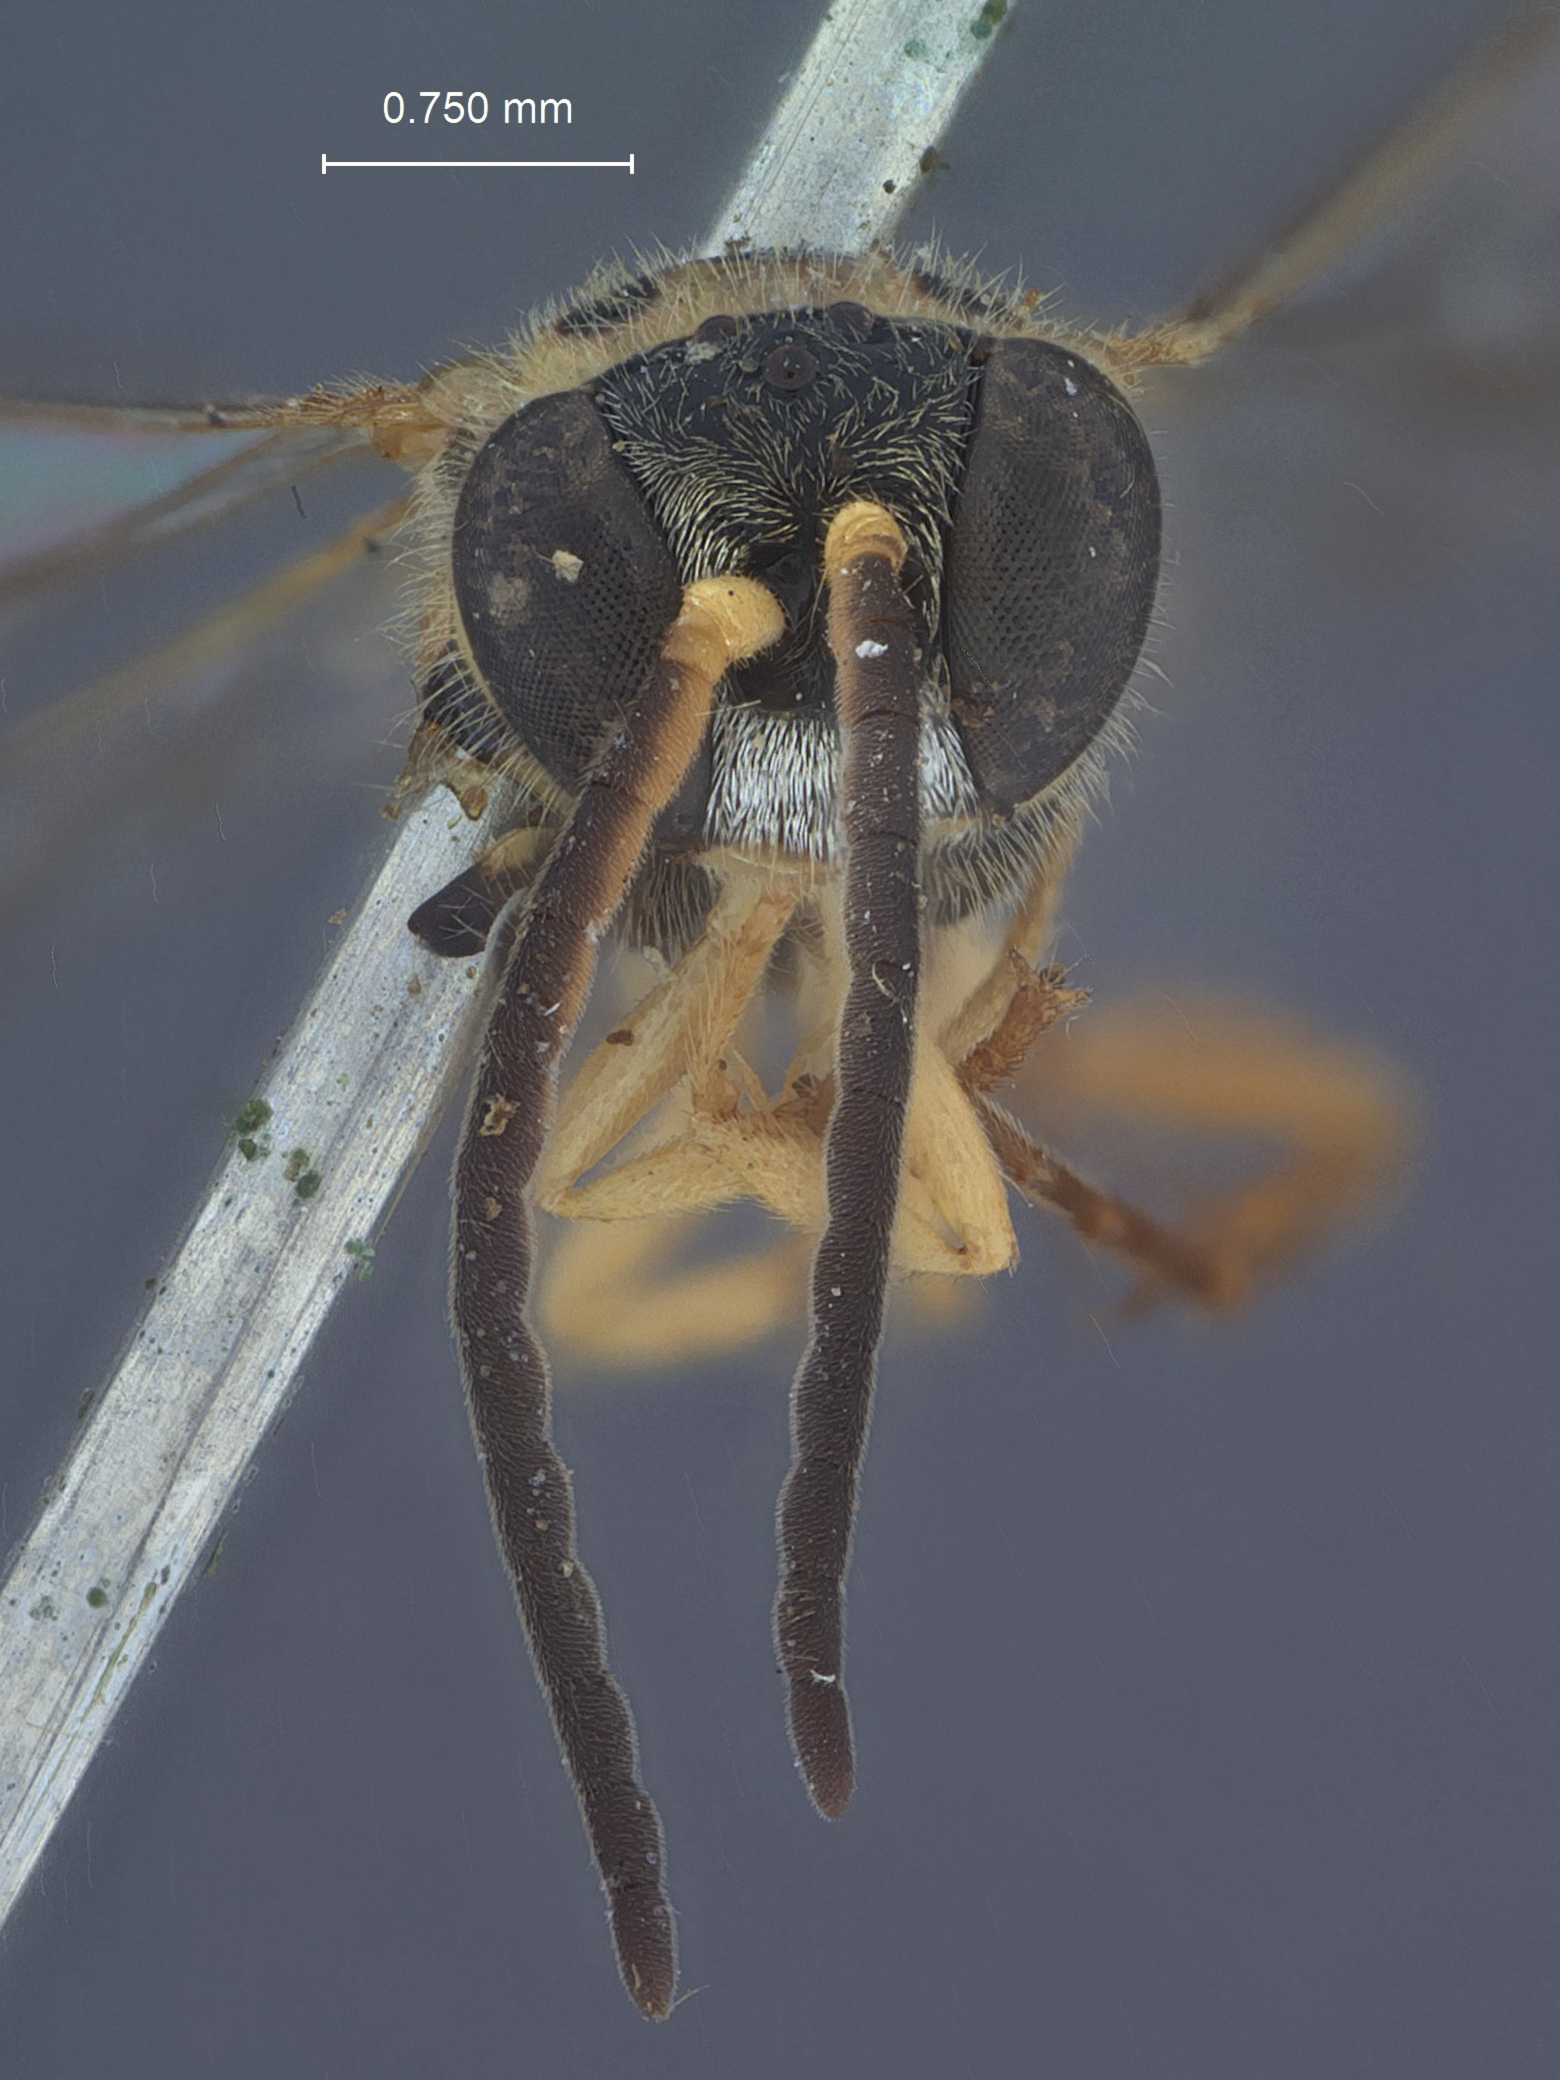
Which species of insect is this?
Diodontus ajaxellus
